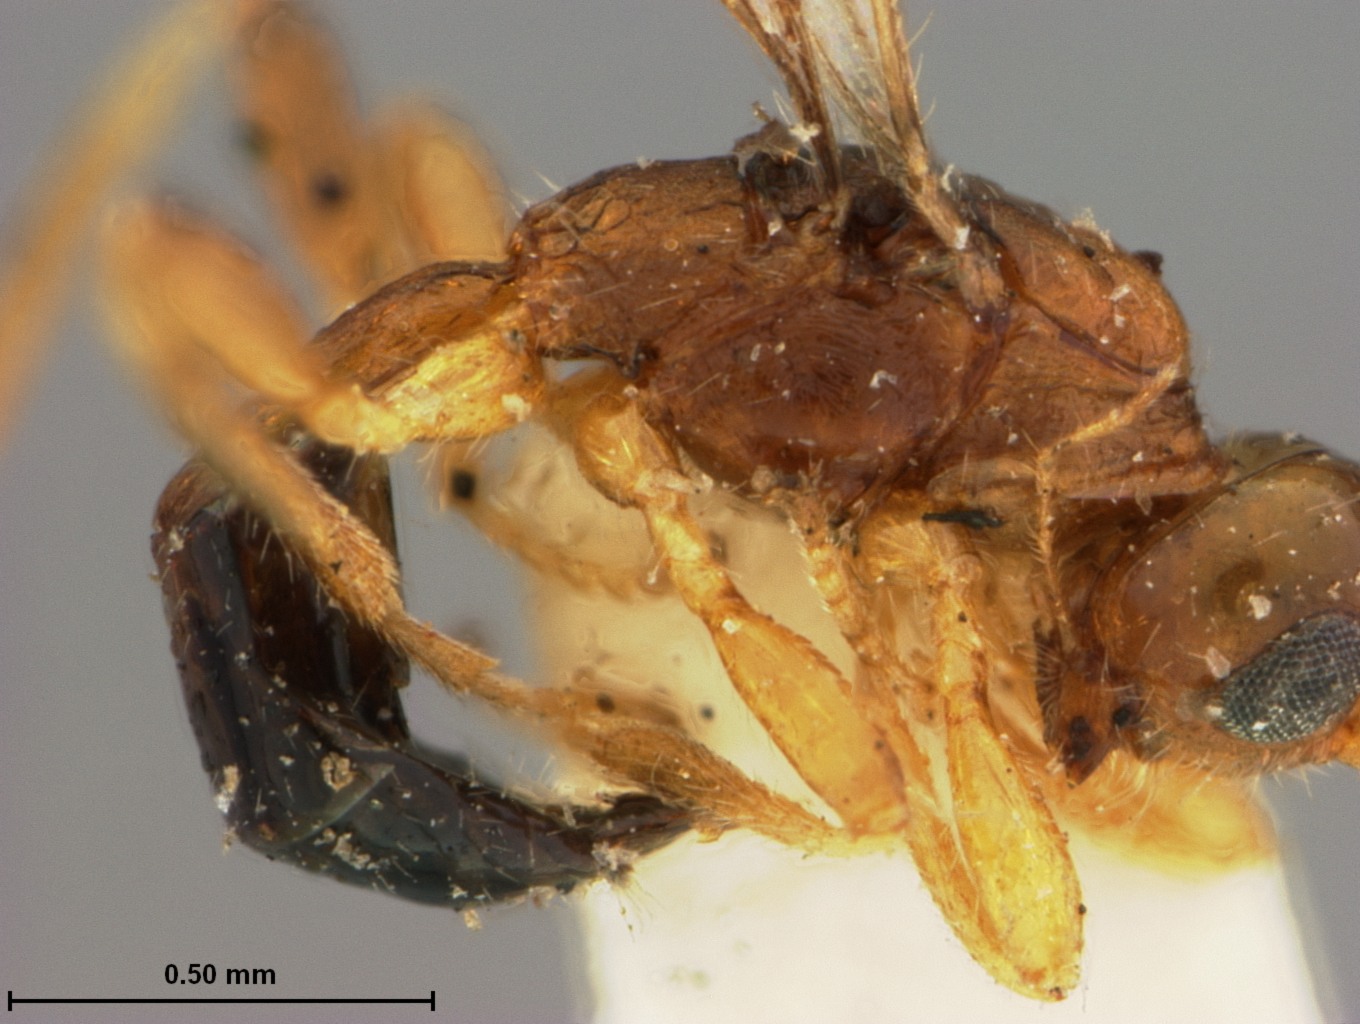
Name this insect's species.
Spathius californicus
